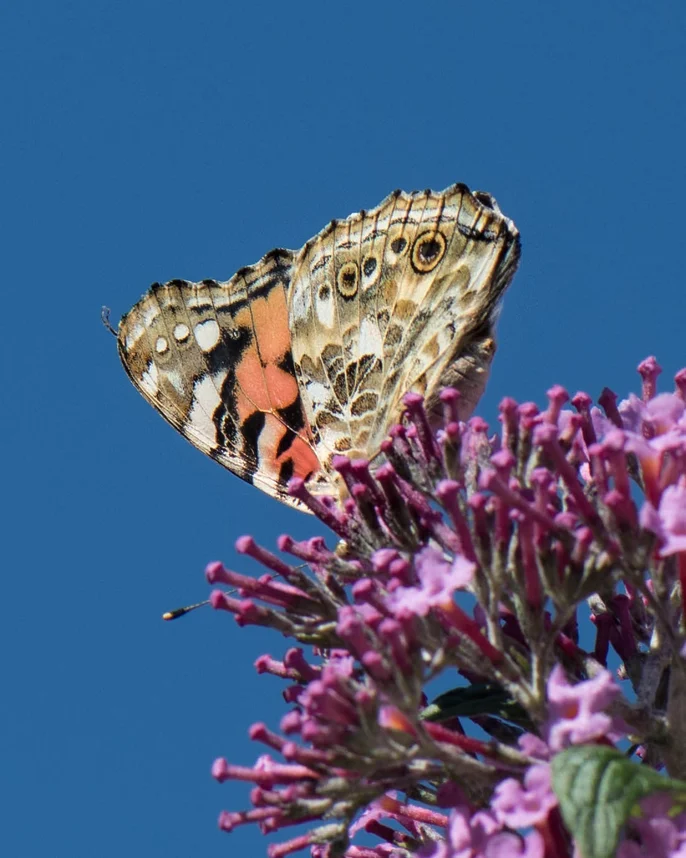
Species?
Vanessa cardui
